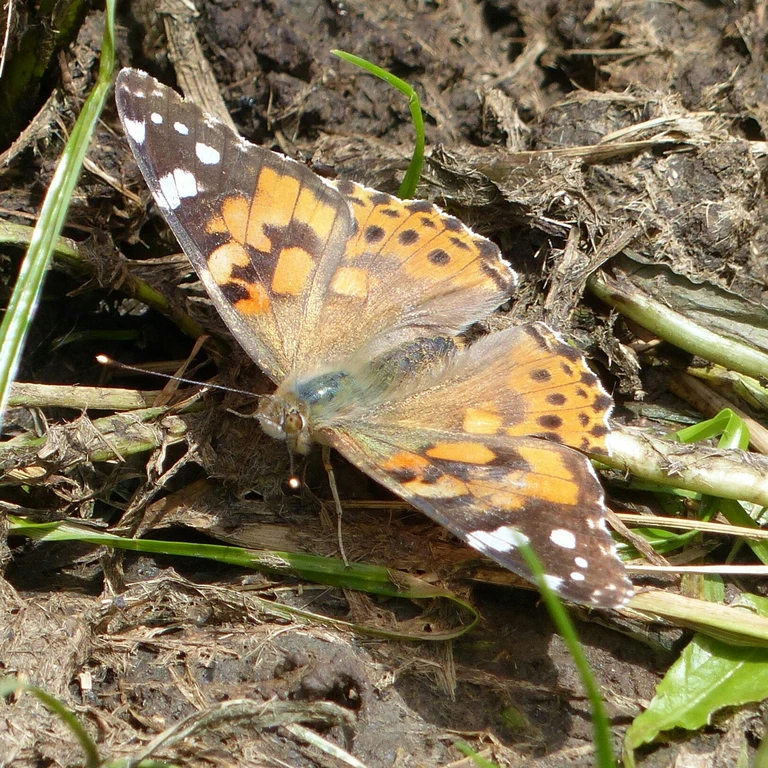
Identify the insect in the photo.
Vanessa cardui
